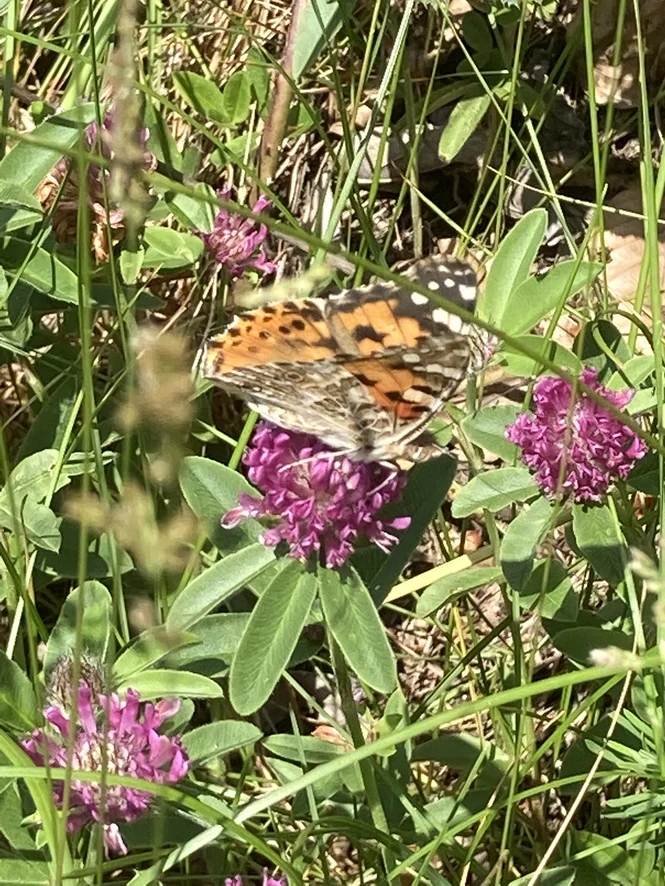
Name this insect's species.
Vanessa cardui
